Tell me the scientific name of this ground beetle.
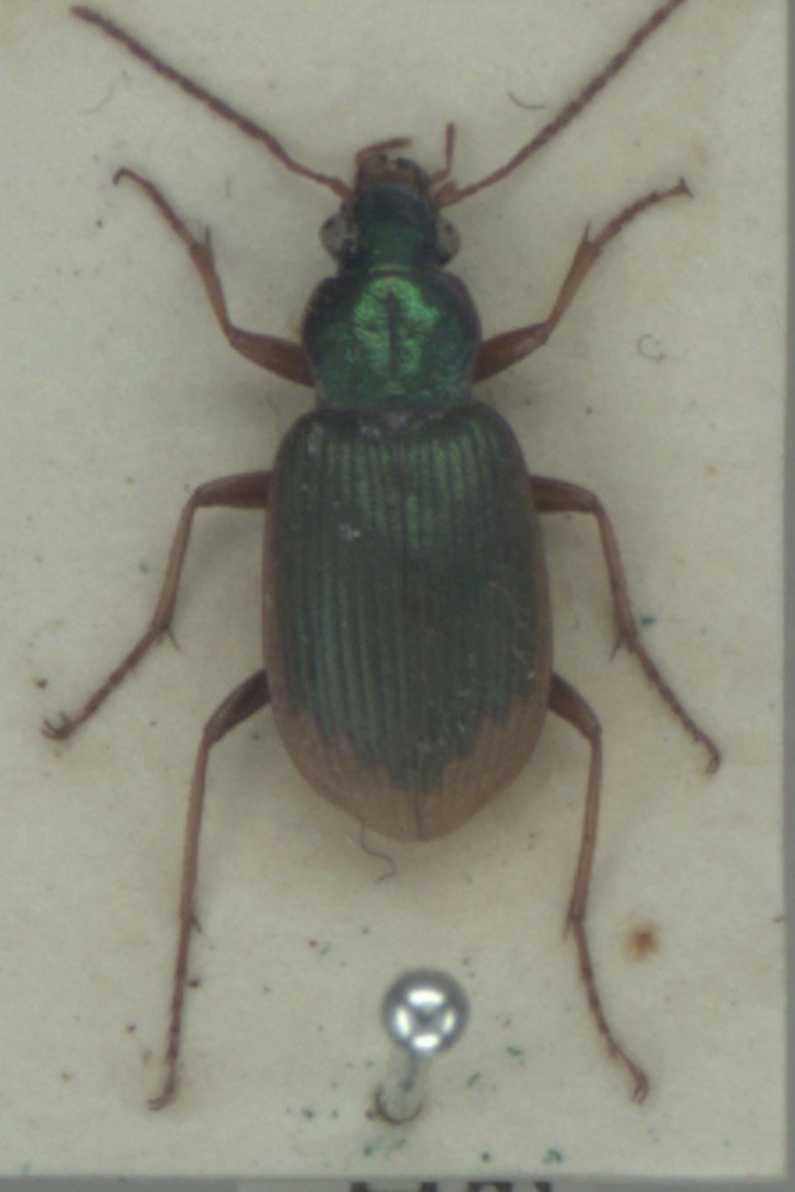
Chlaenius vestitus
